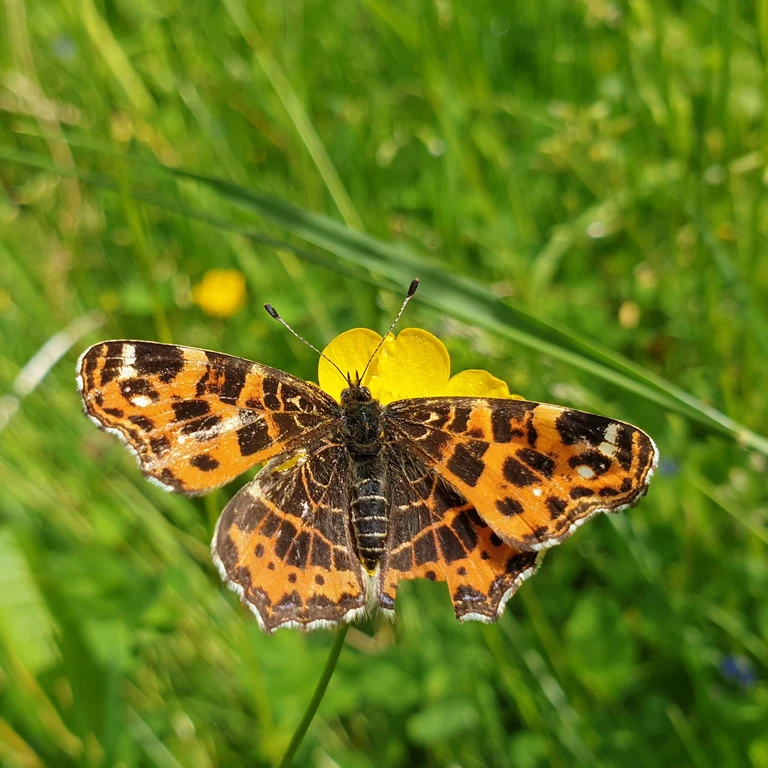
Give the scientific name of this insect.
Araschnia levana
